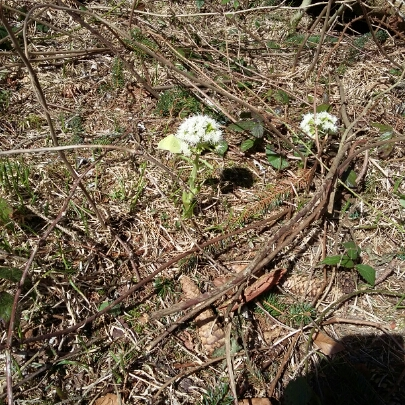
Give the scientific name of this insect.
Gonepteryx rhamni
